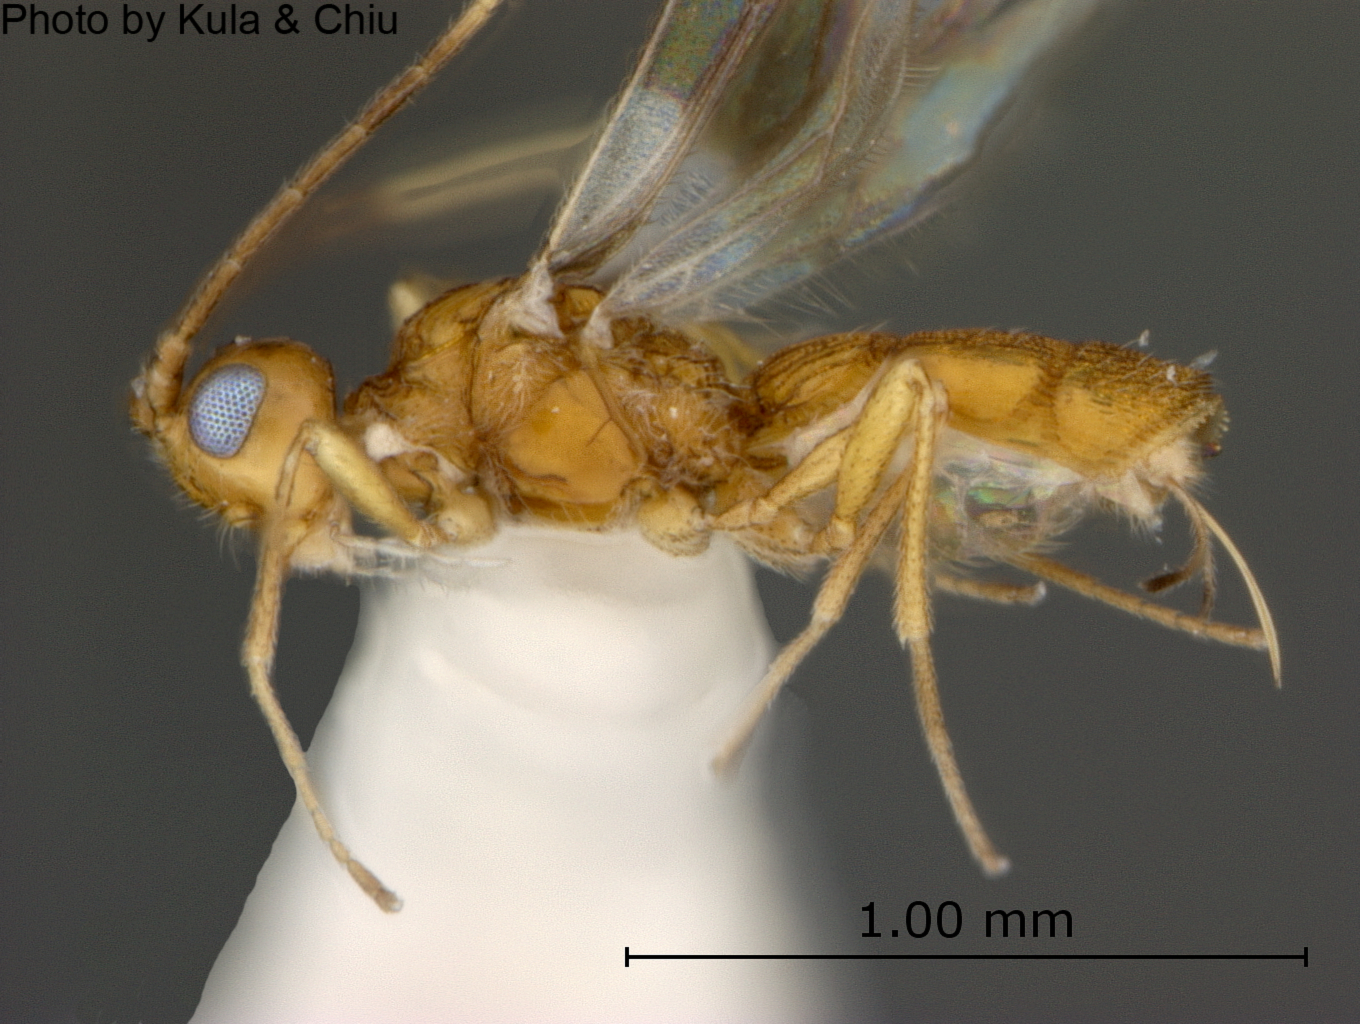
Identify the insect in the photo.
Lysitermus woolleyi
